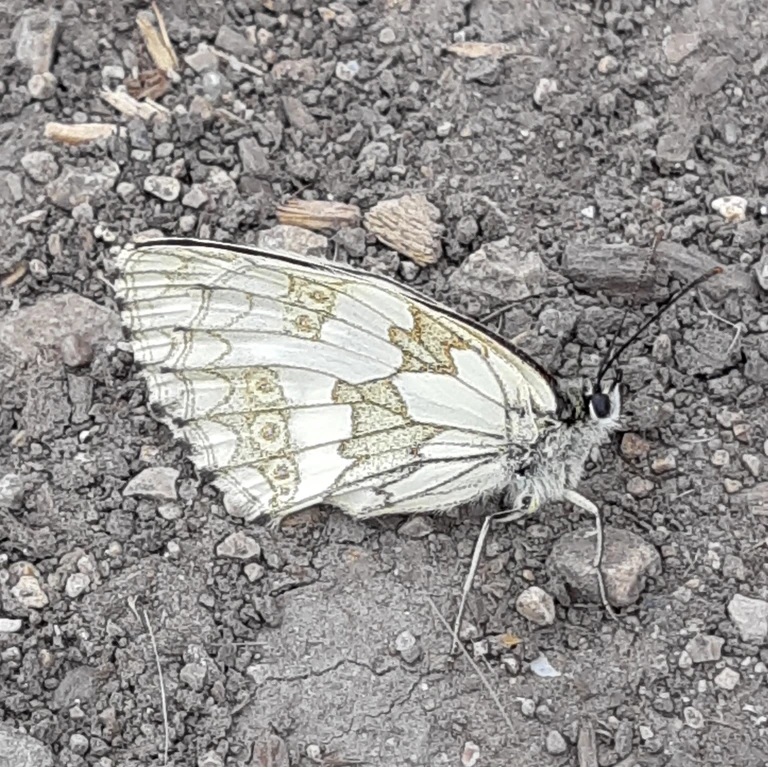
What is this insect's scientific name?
Melanargia galathea
